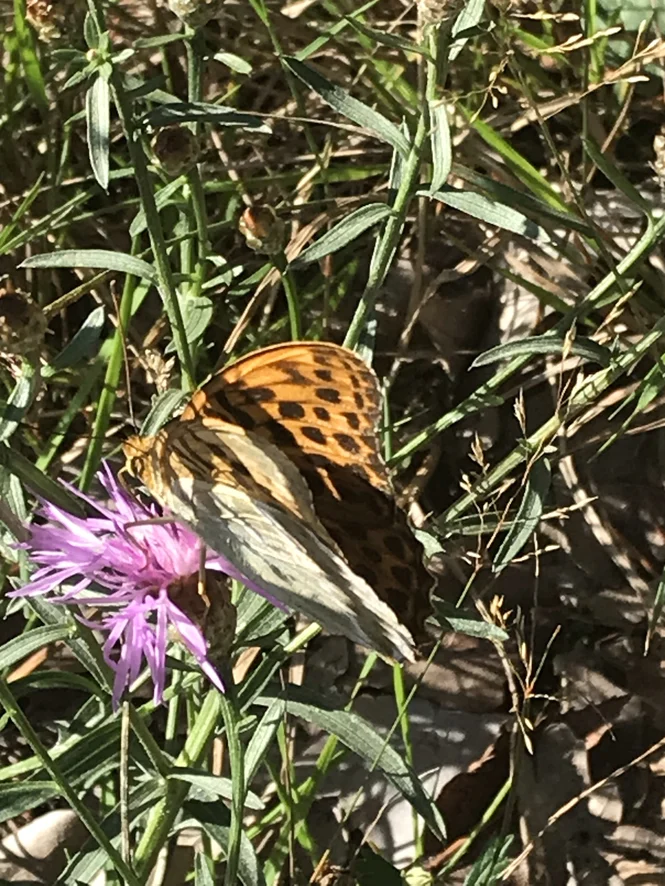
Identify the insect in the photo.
Argynnis paphia
